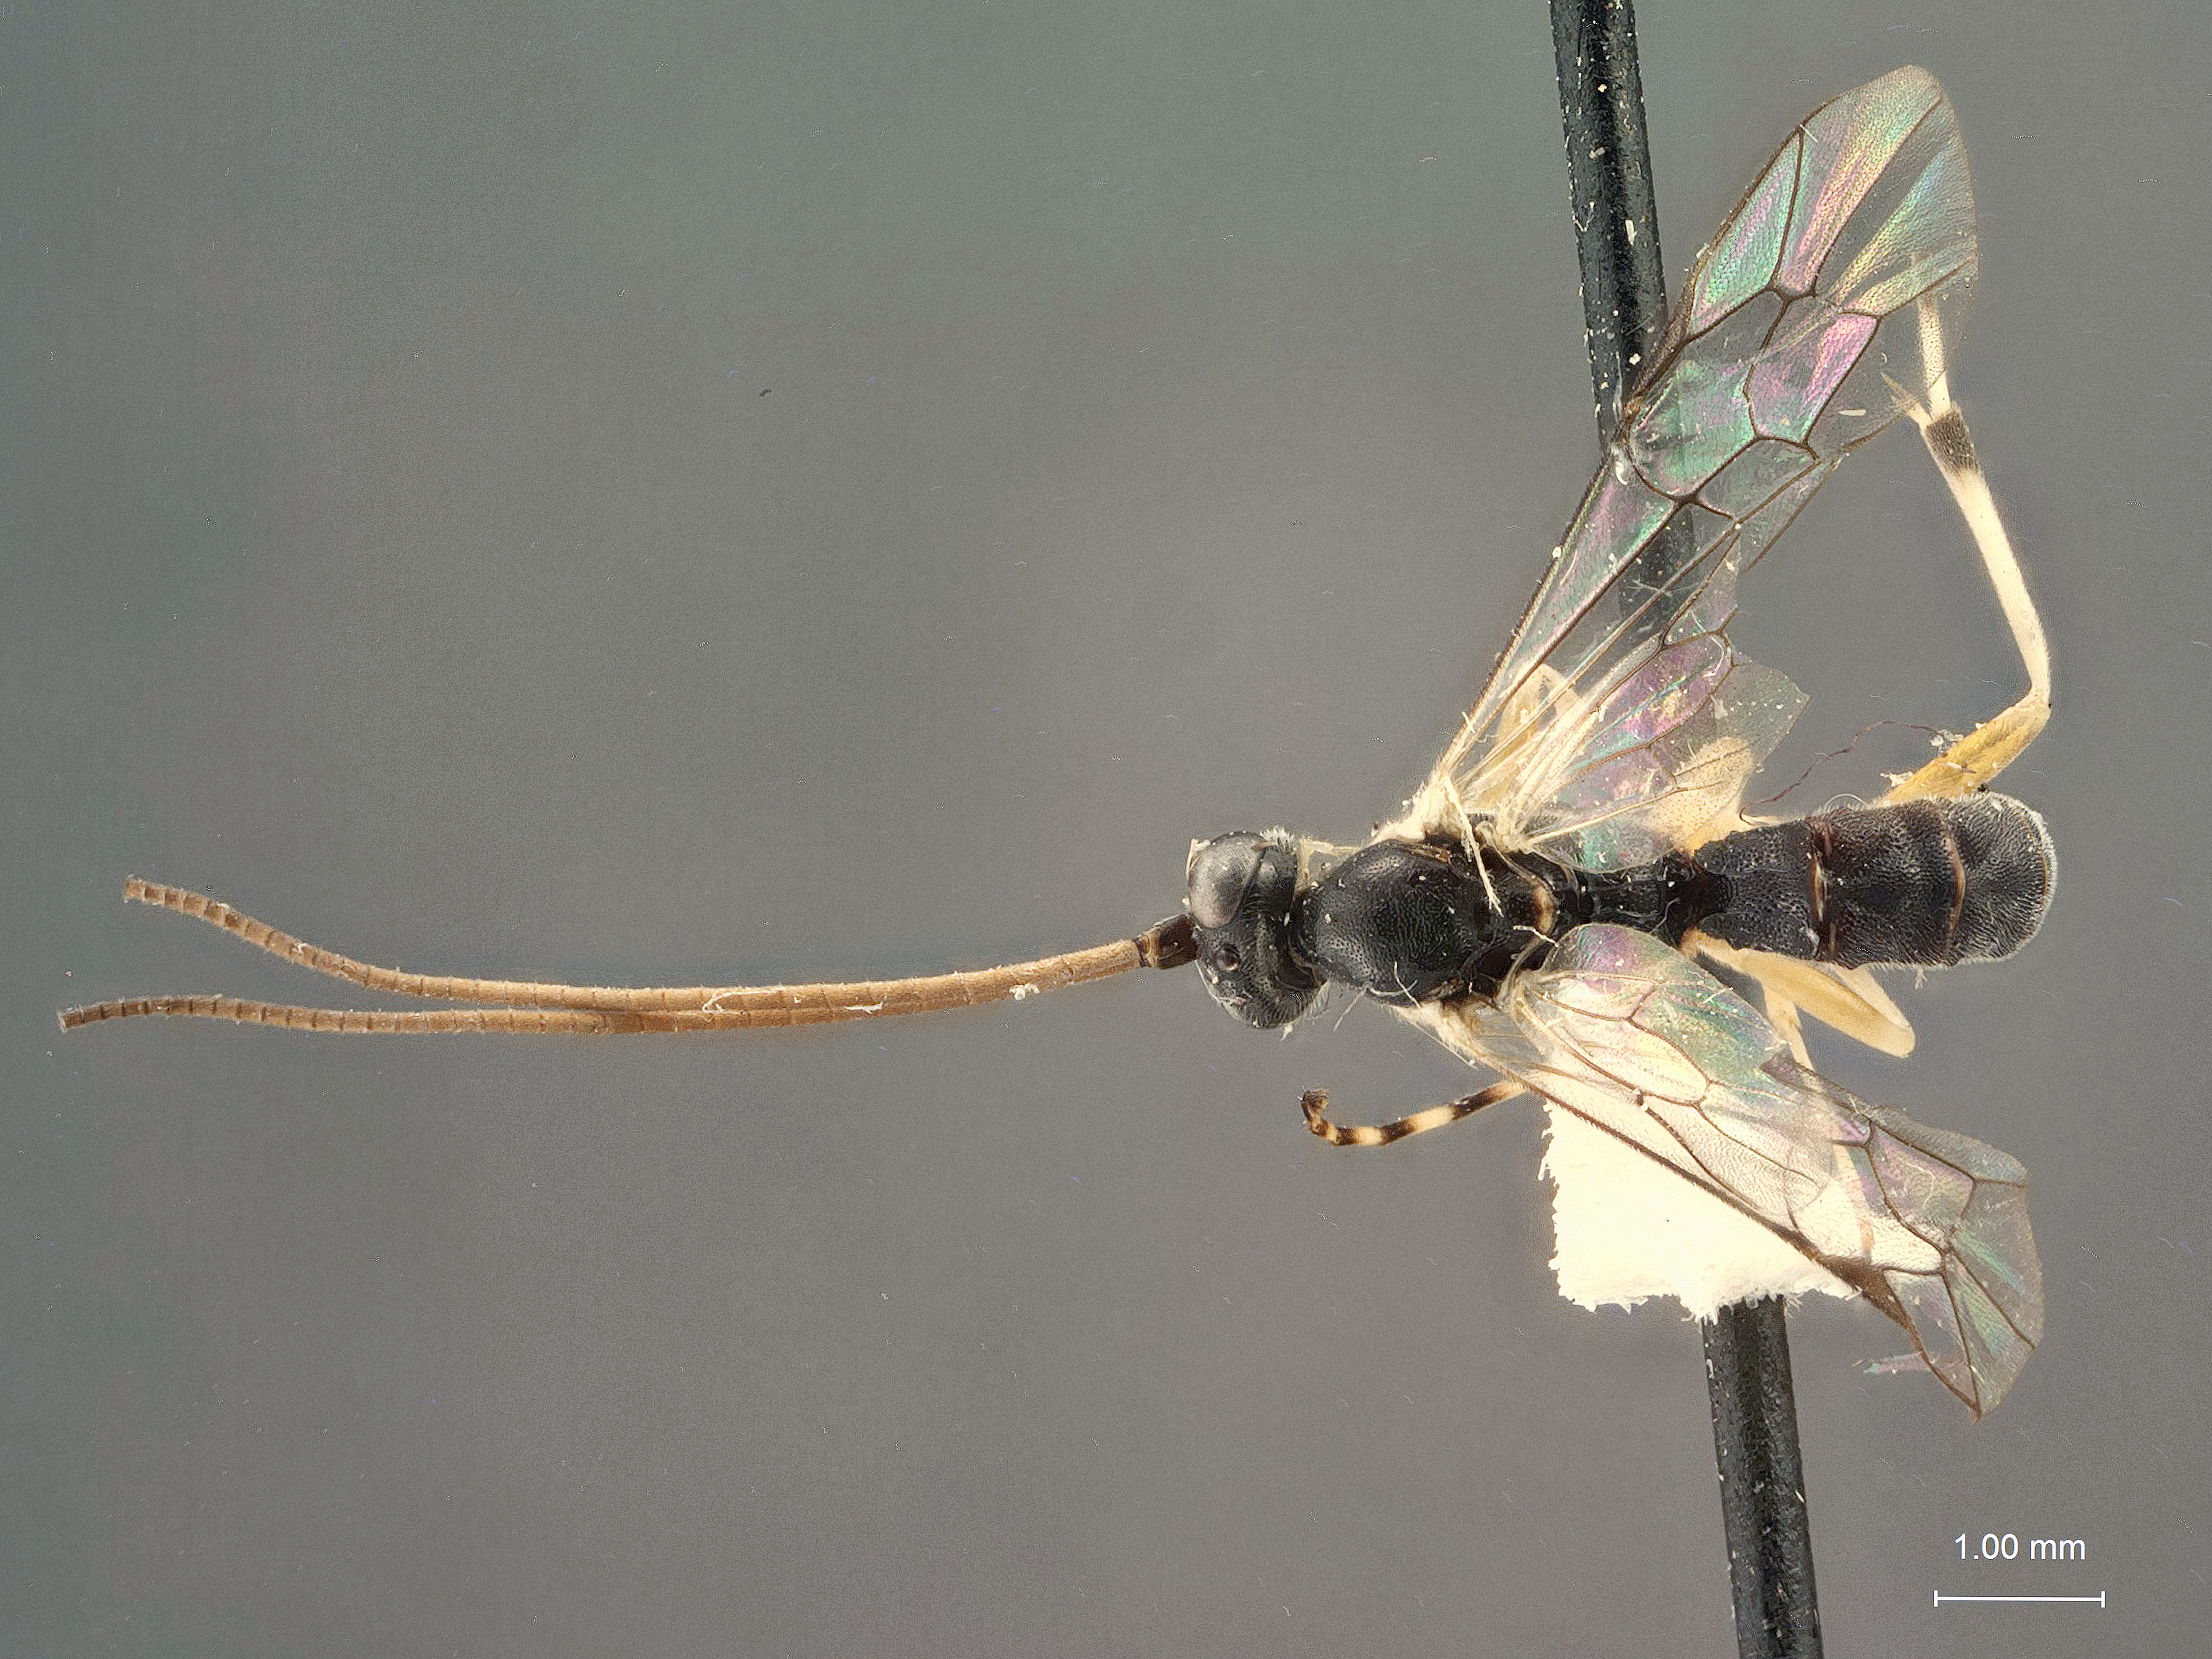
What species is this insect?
Glypta caryae
